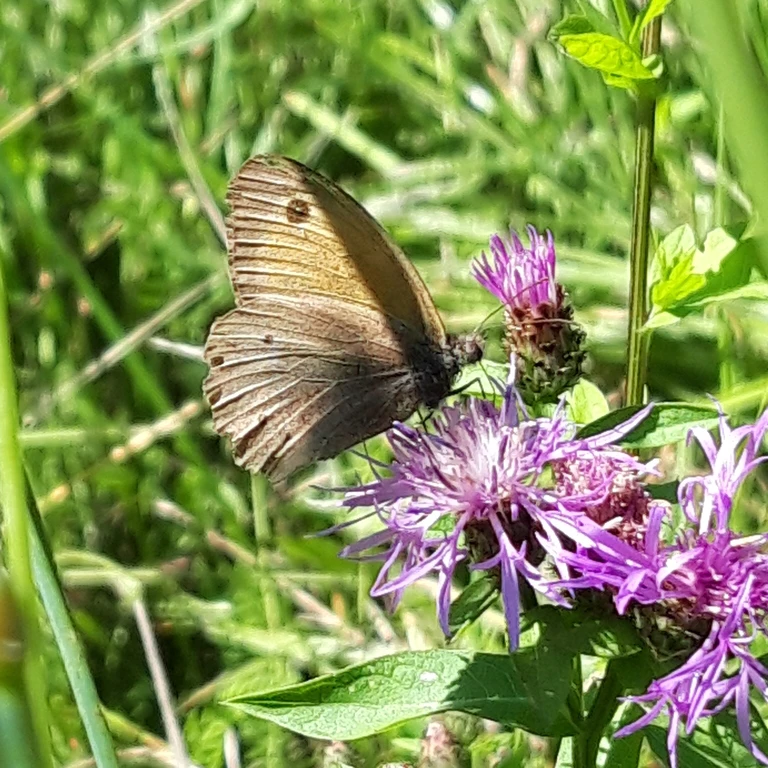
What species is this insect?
Maniola jurtina
